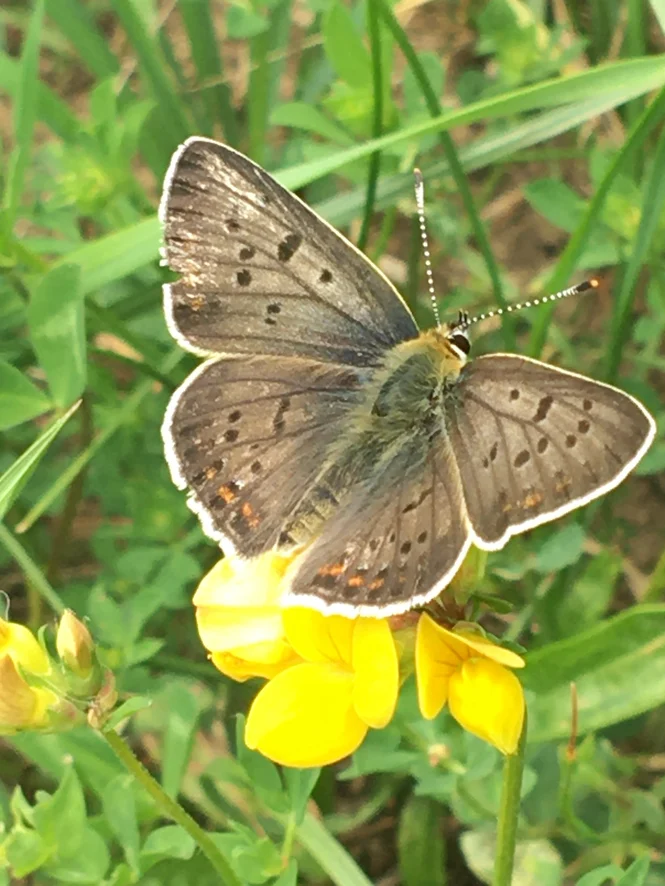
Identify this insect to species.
Lycaena tityrus (also Loweia tityrus)
